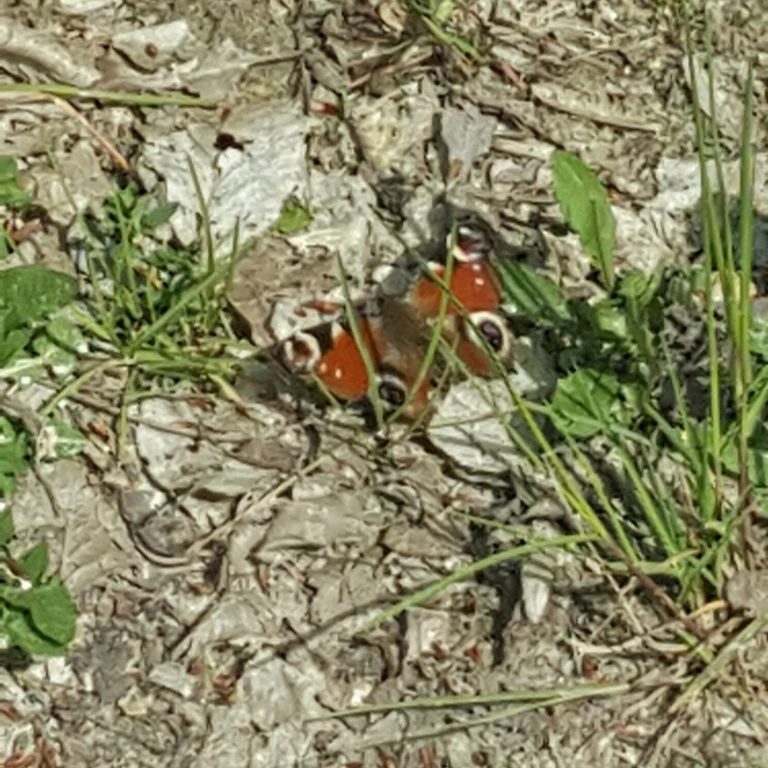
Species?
Aglais io
